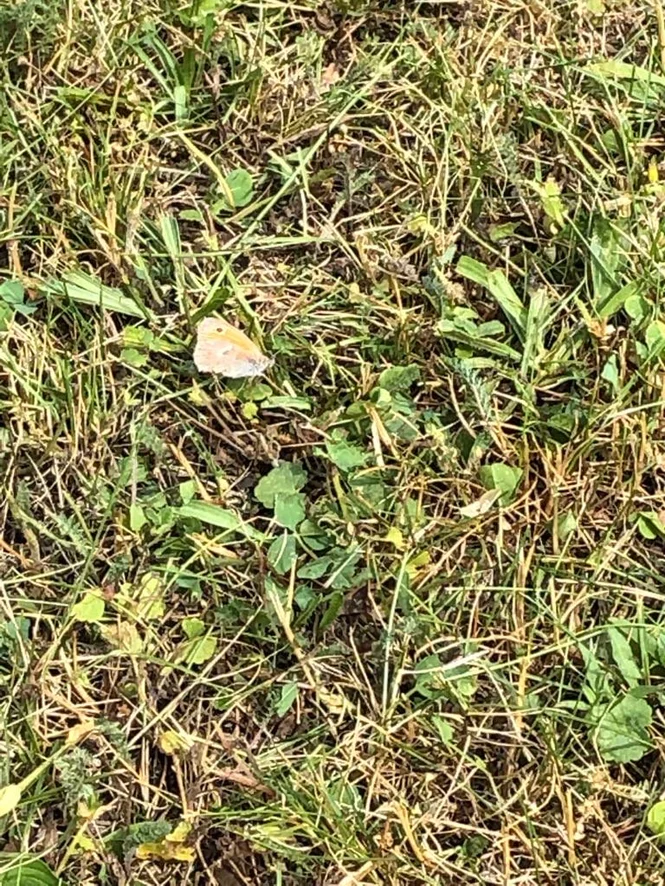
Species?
Coenonympha pamphilus
